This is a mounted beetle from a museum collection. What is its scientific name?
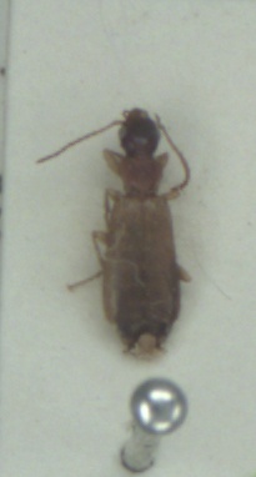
Paradromius linearis
